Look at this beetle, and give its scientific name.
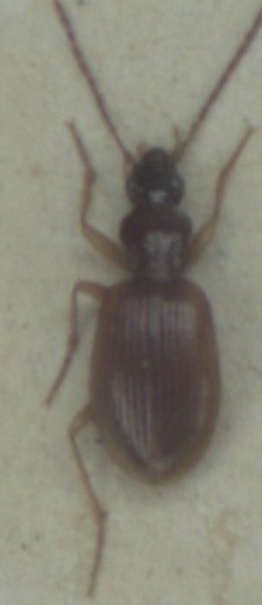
Oxypselaphus obscurus
